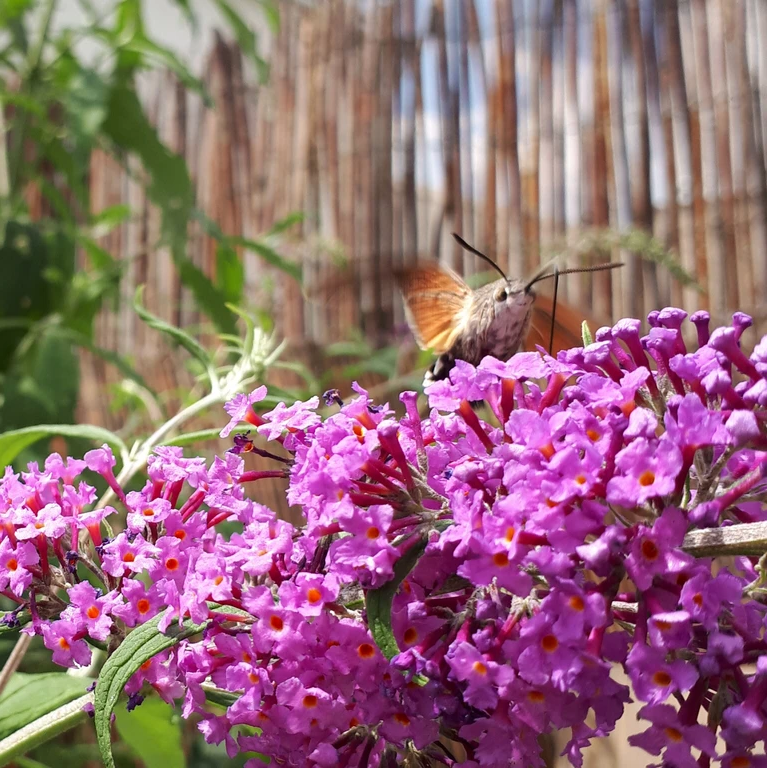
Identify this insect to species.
Macroglossum stellatarum
